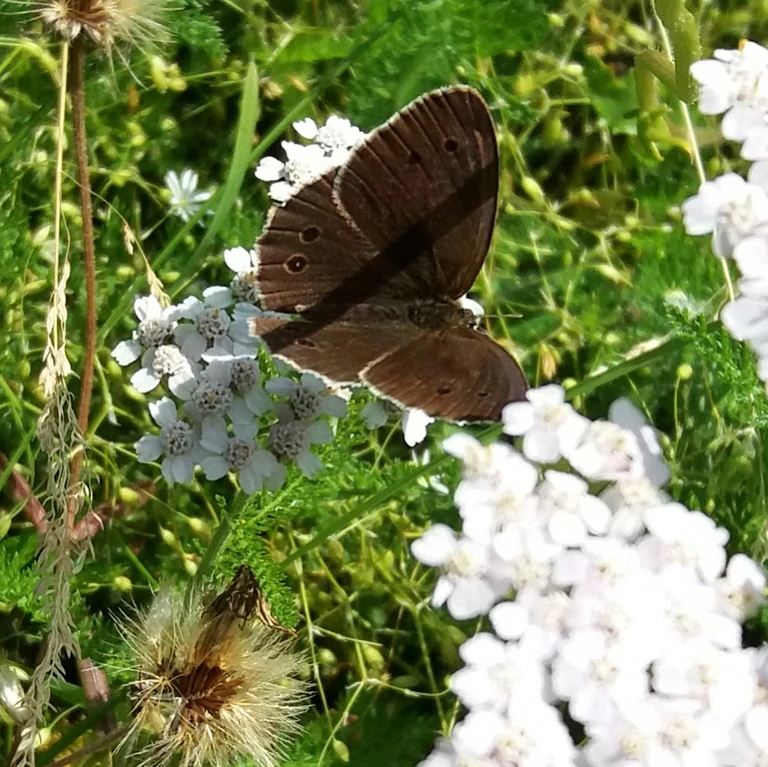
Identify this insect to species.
Aphantopus hyperantus
